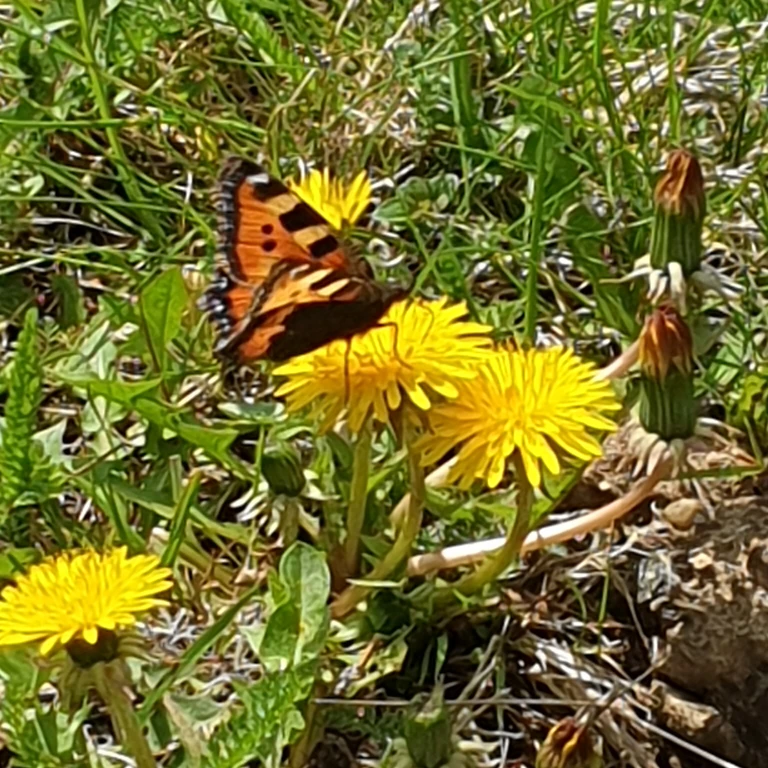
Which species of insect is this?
Aglais urticae
